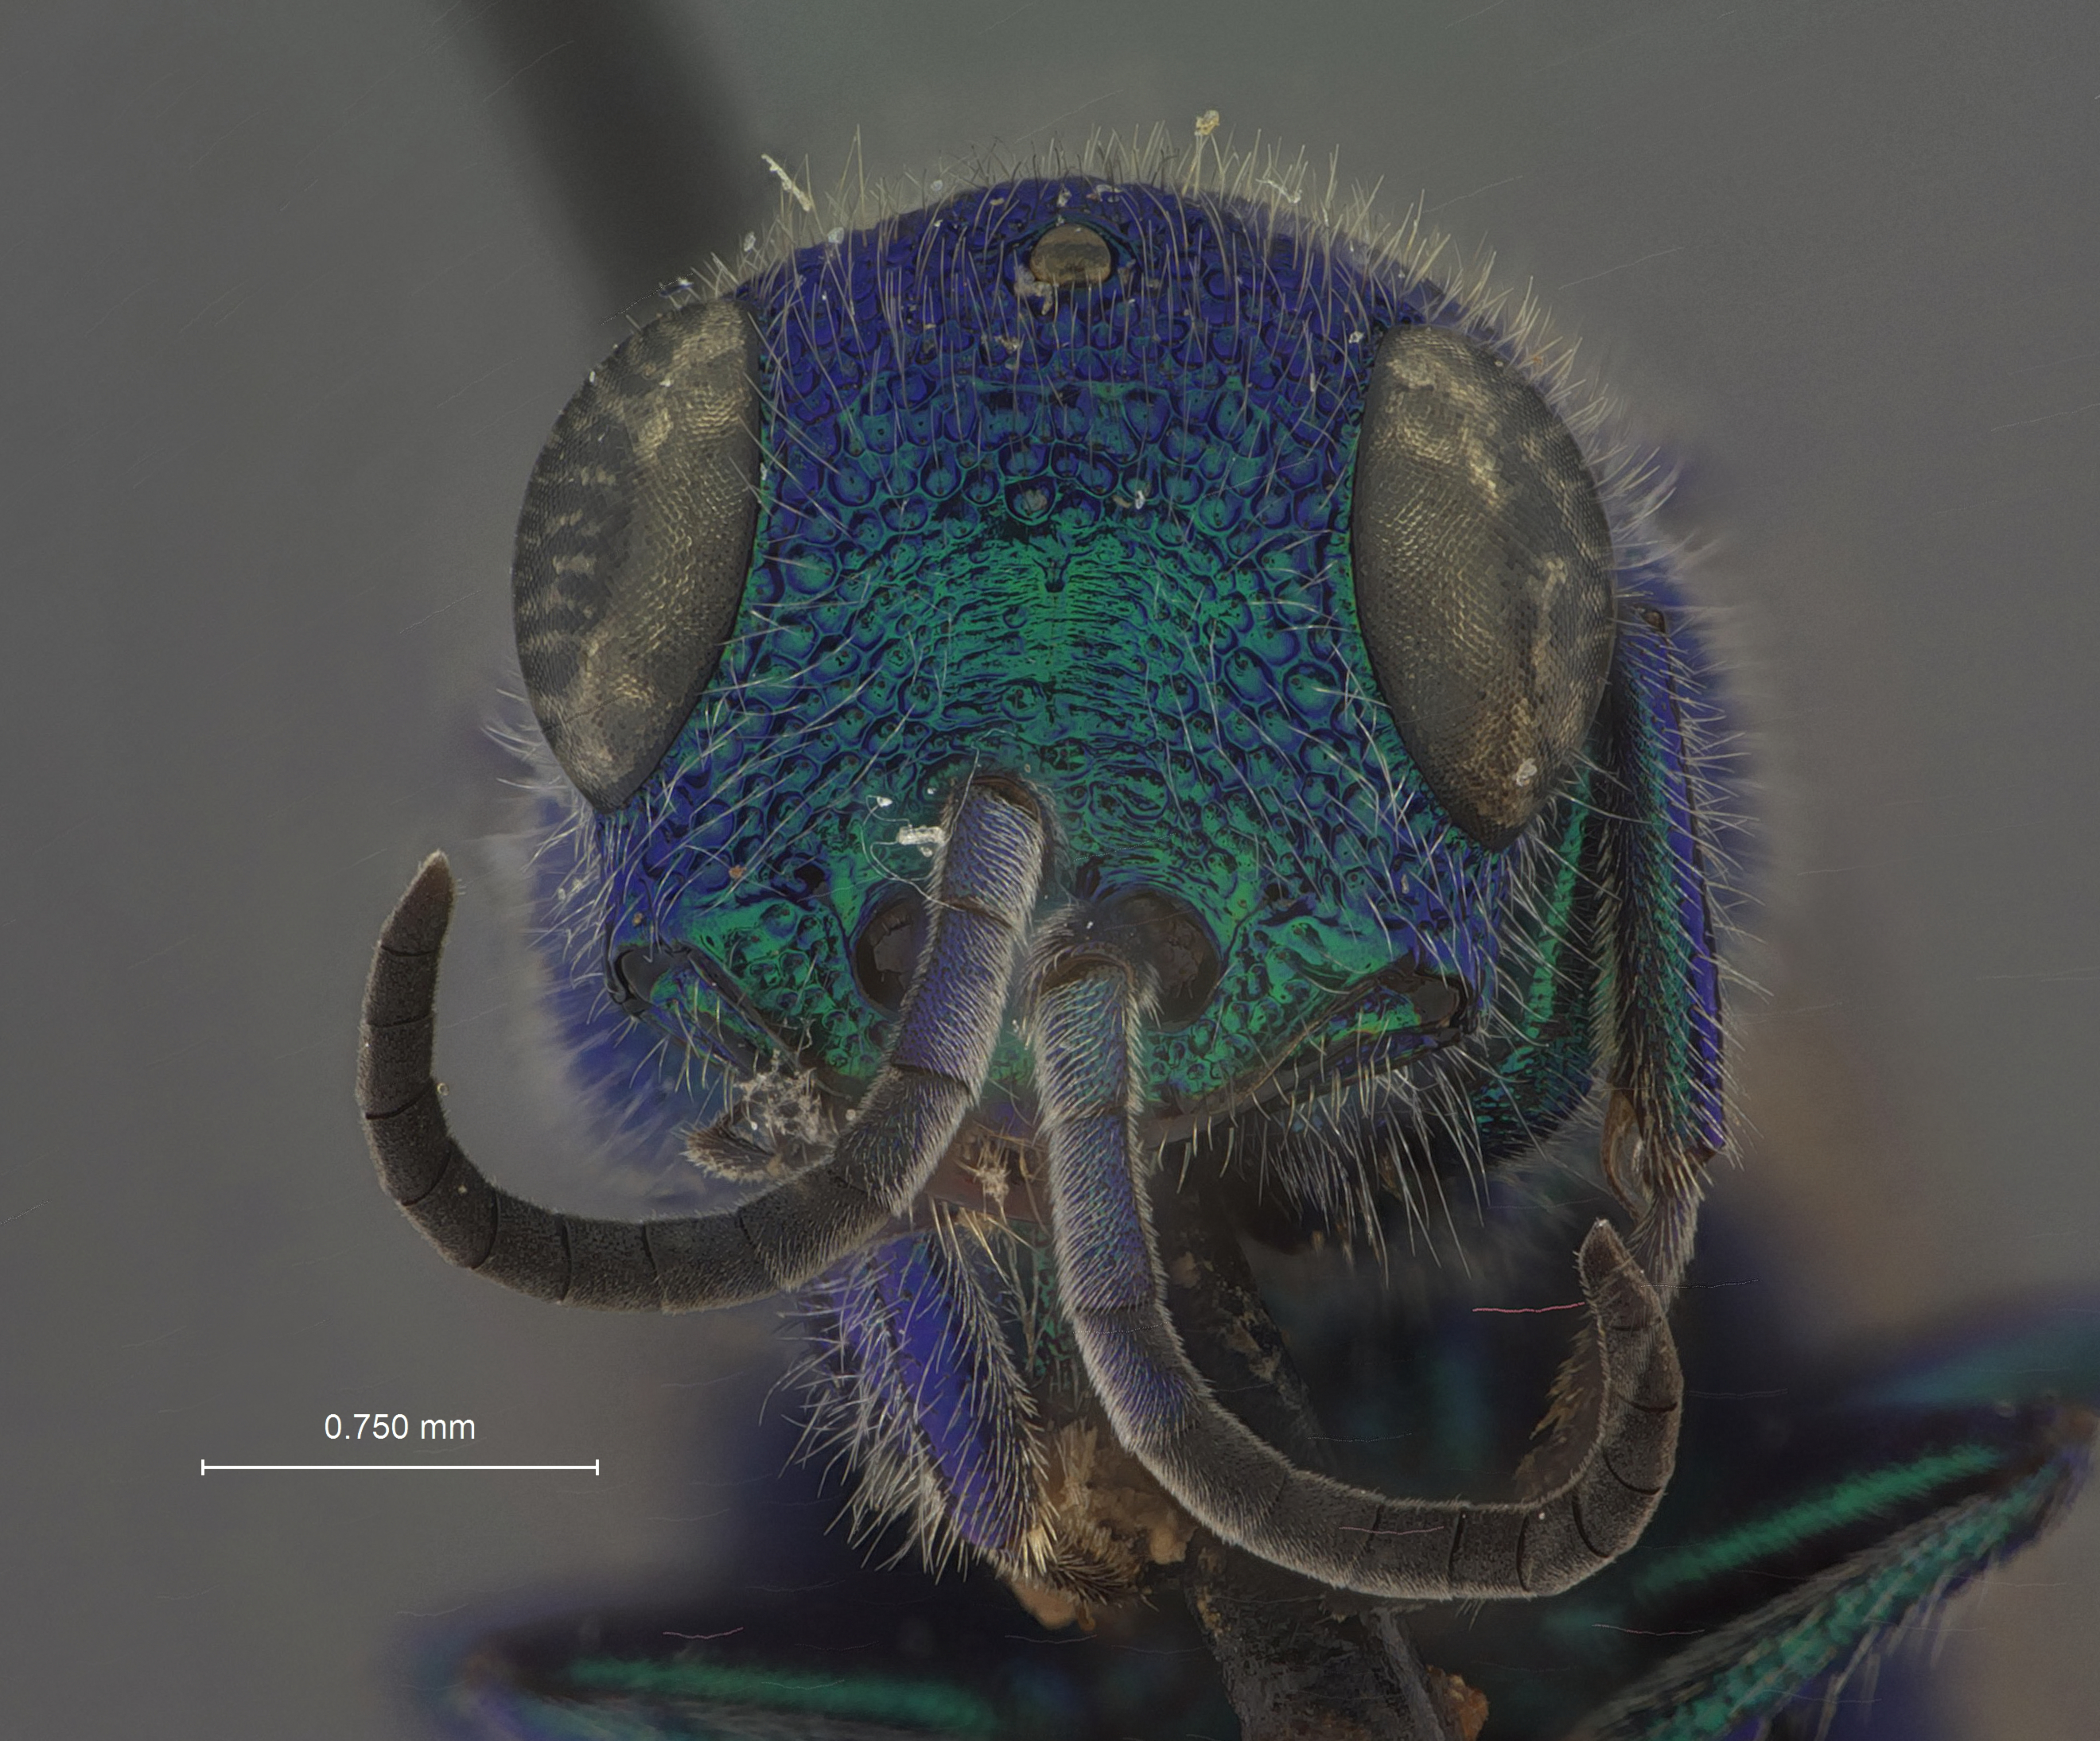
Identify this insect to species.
Chrysis stenodyneri
